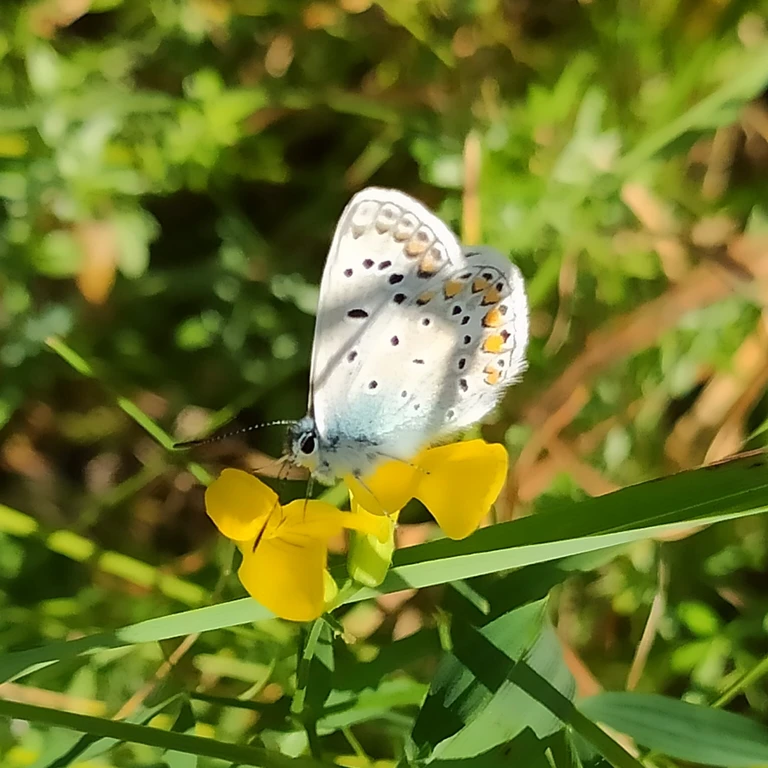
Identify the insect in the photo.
Polyommatus icarus
